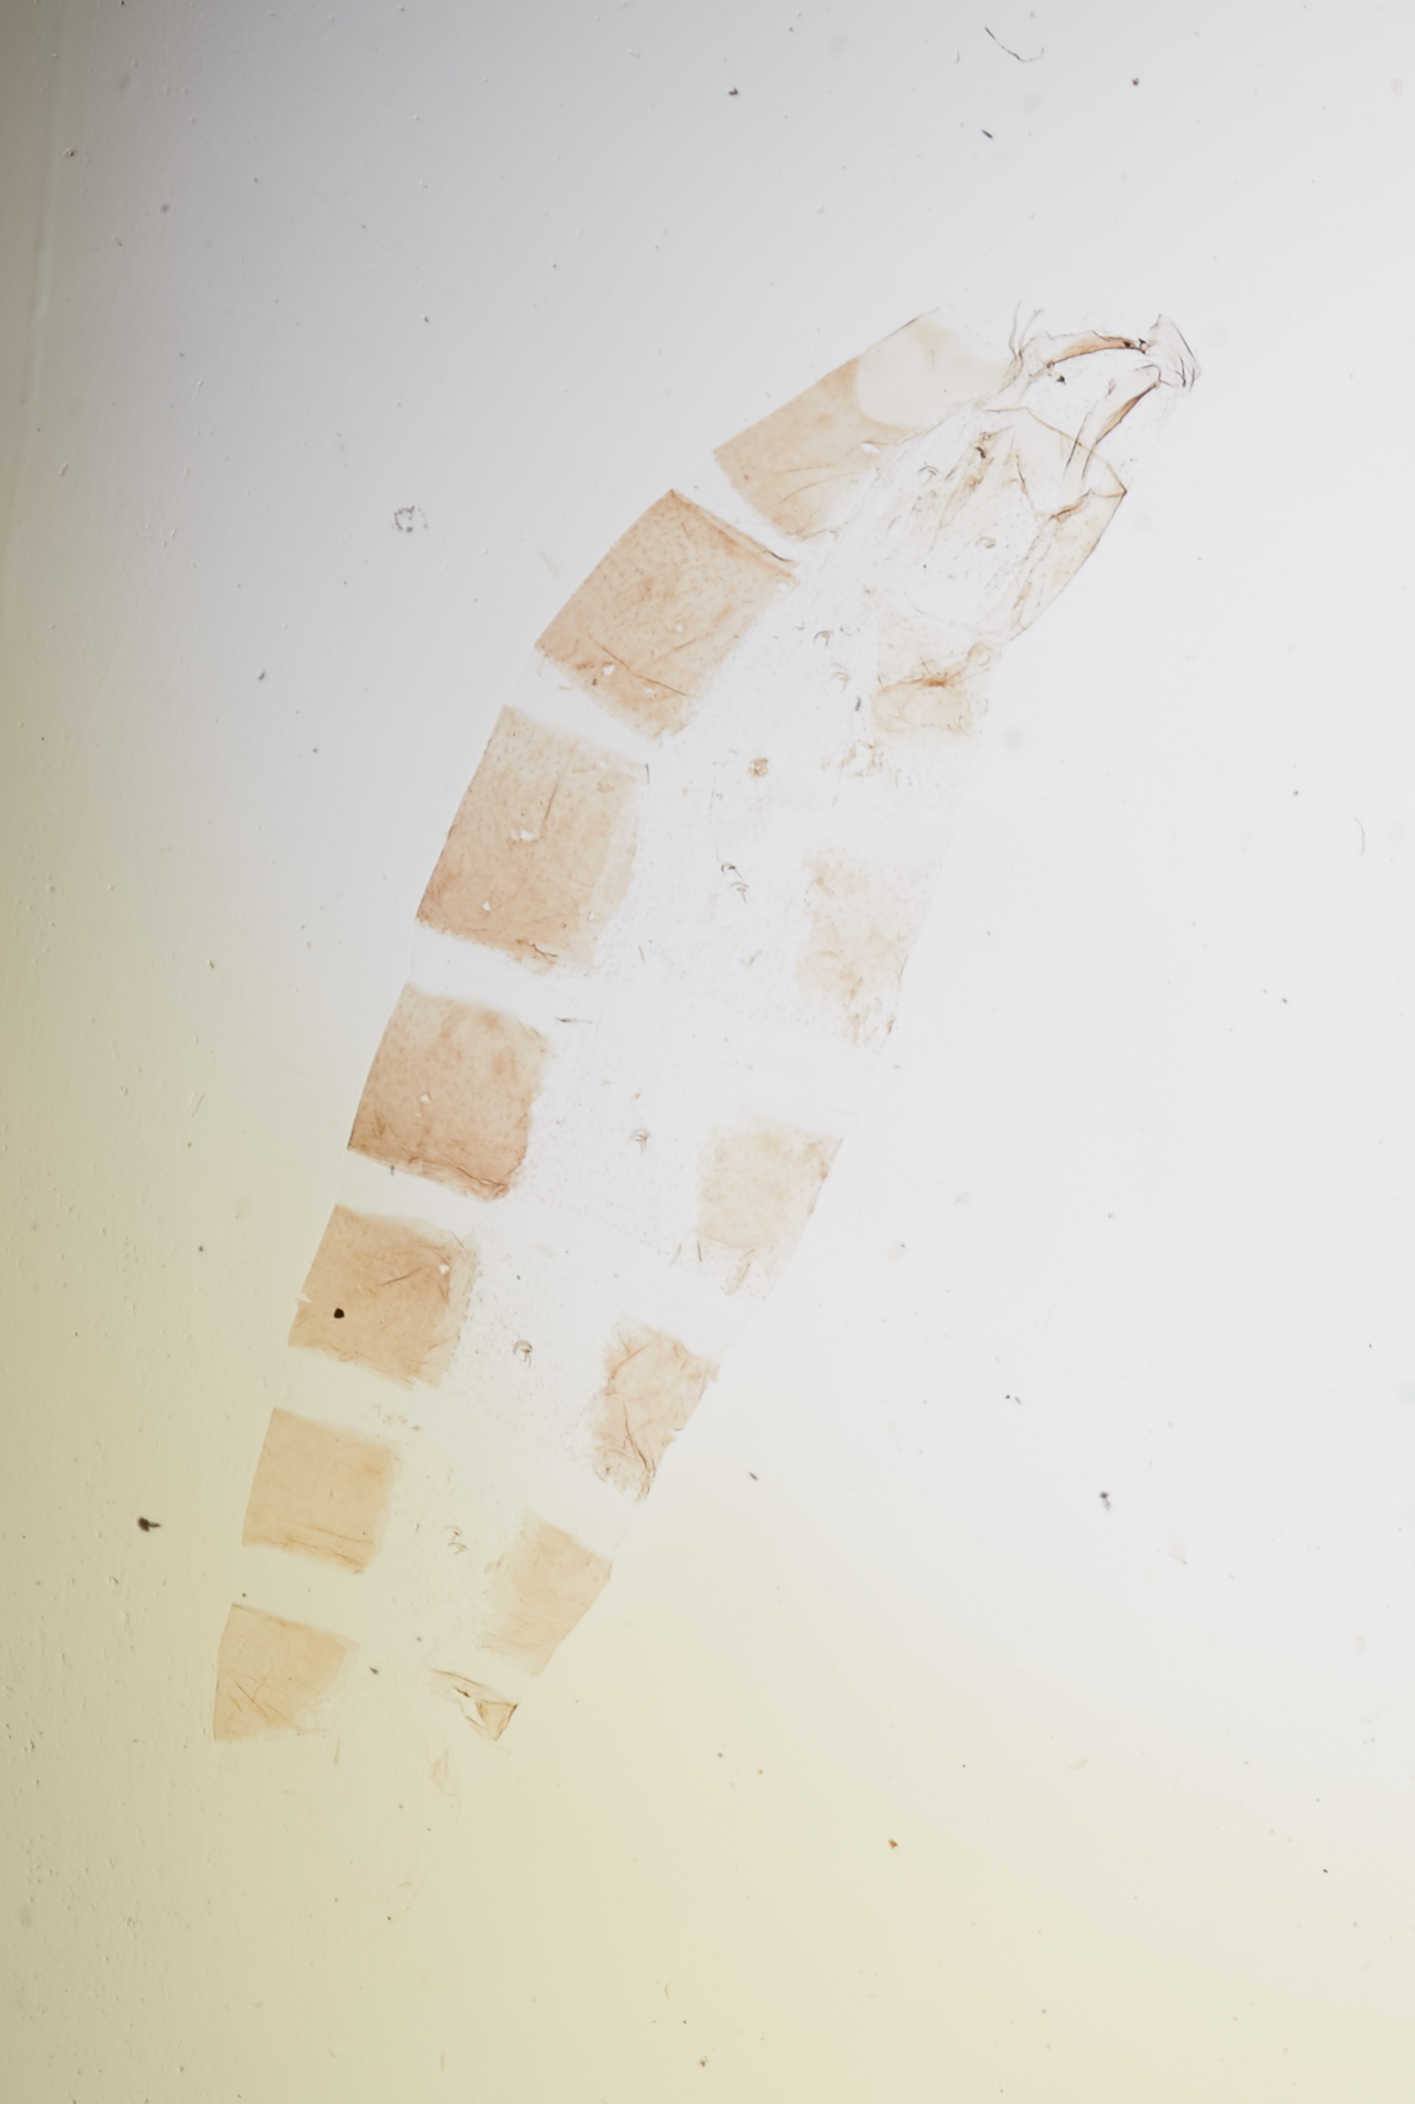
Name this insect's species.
Martyrhilda isa (also Depressariodes isa)
